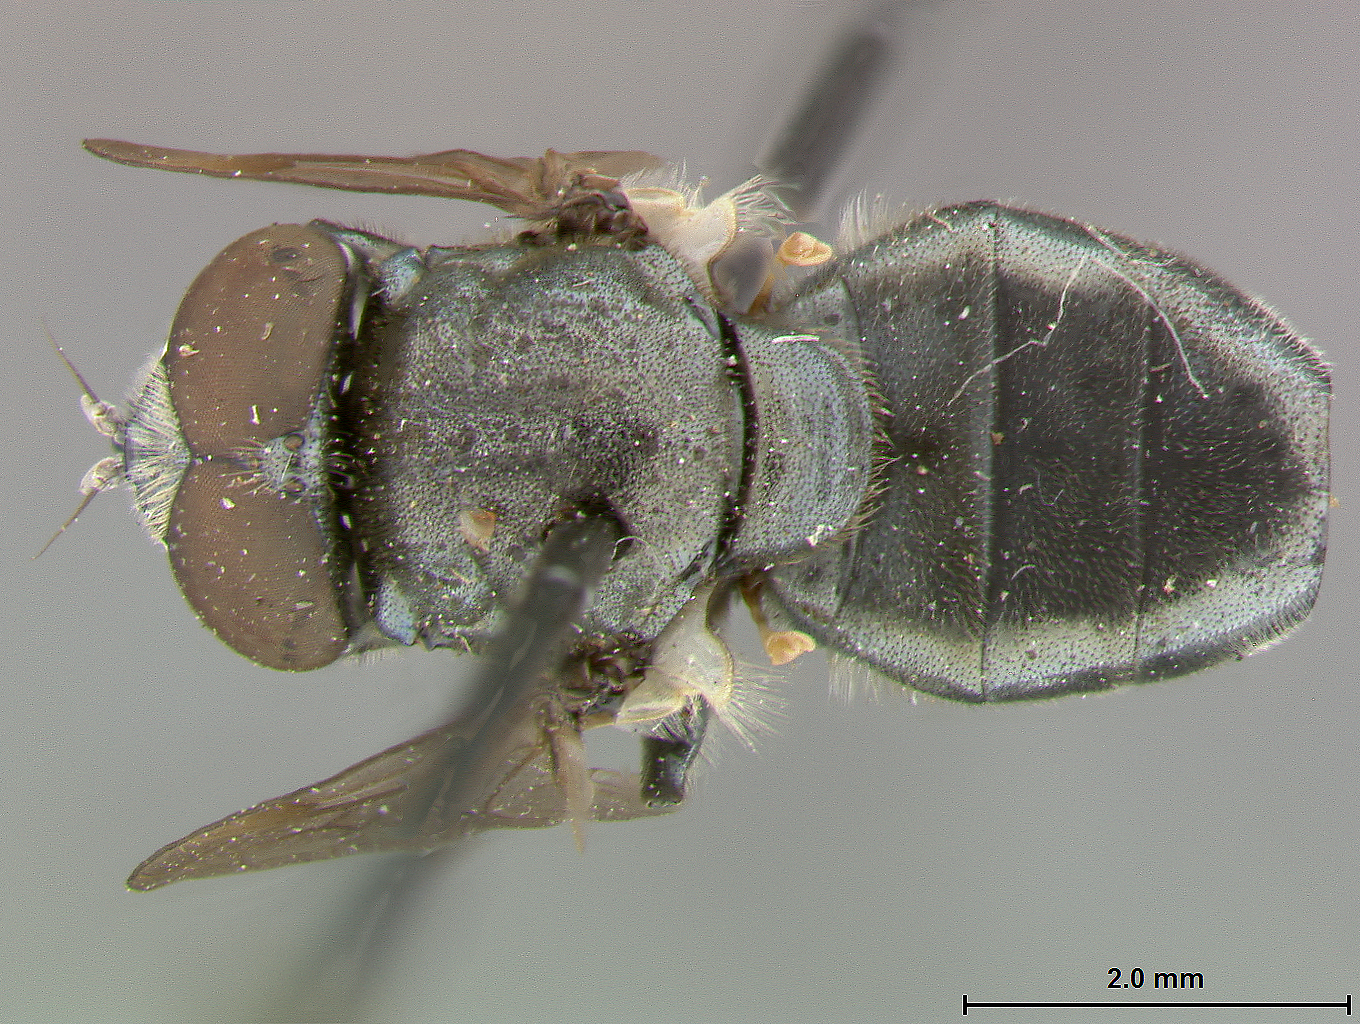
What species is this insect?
Chrysogaster robusta
